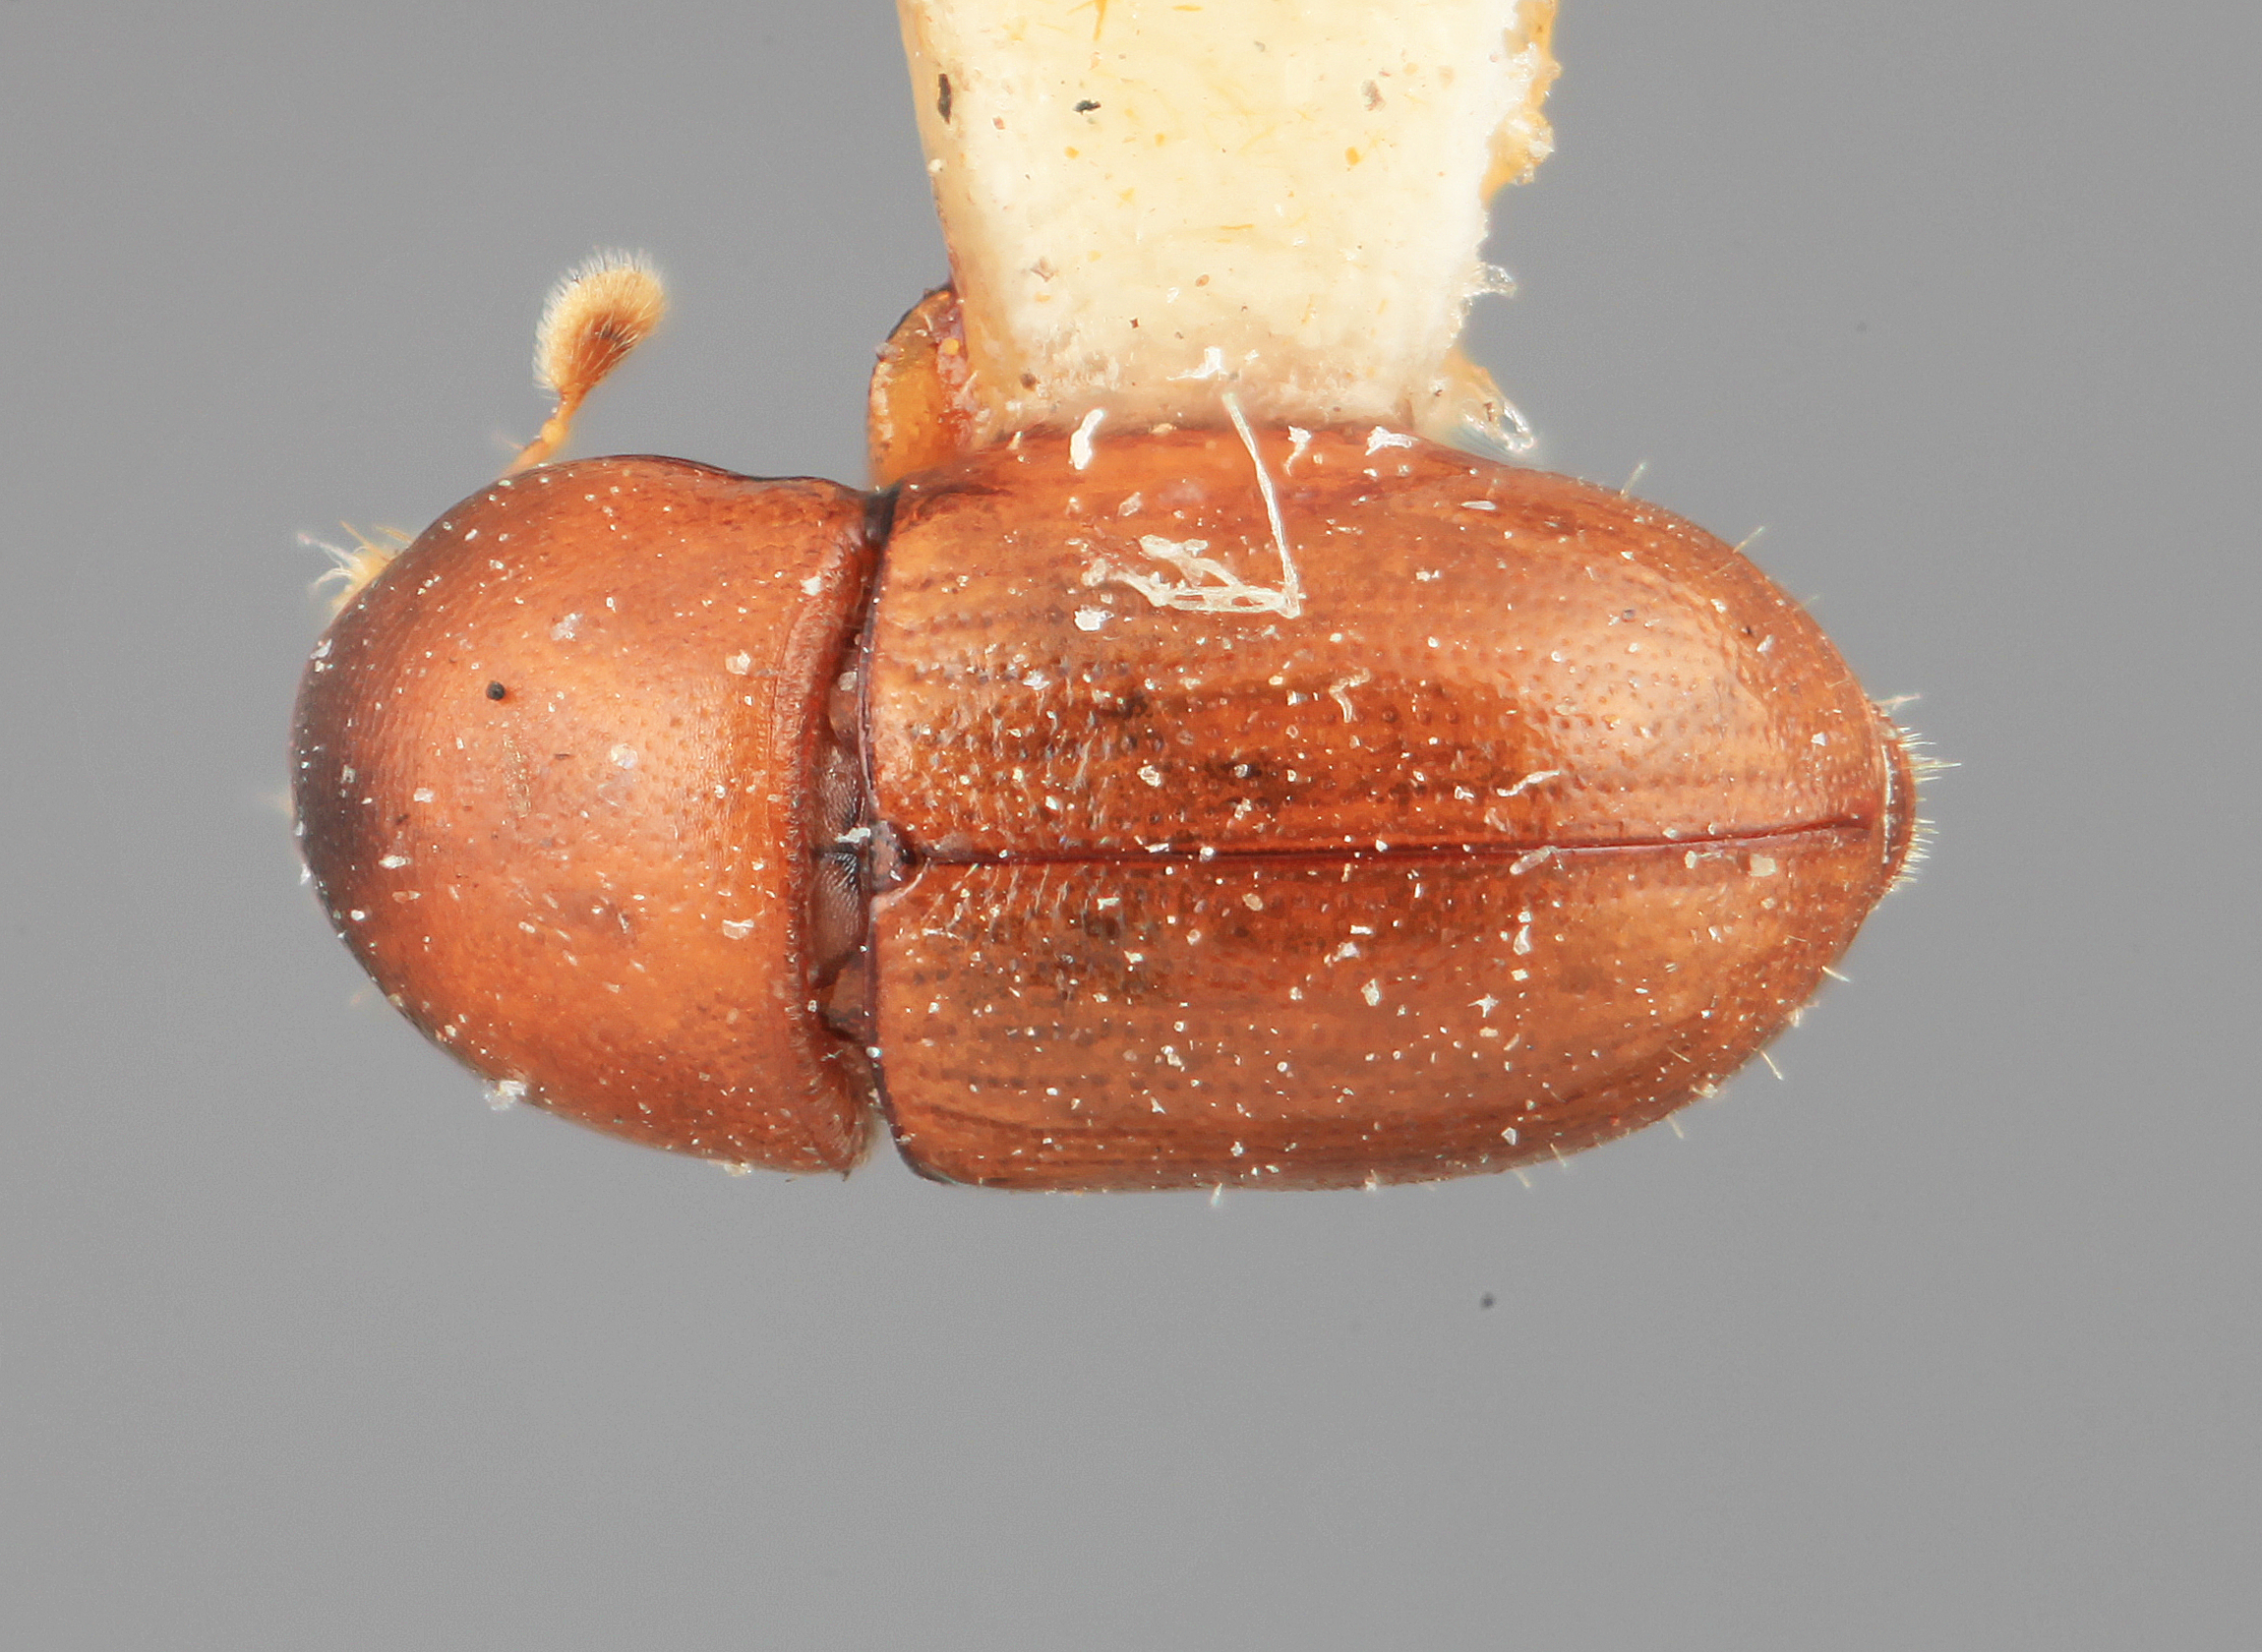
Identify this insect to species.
Scolytodes perditus
